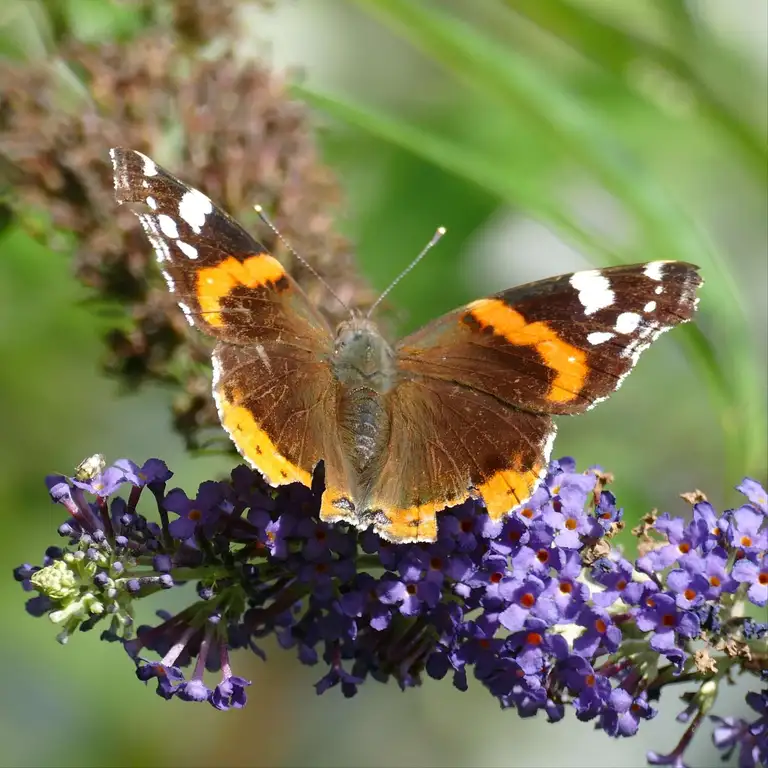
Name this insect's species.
Vanessa atalanta
